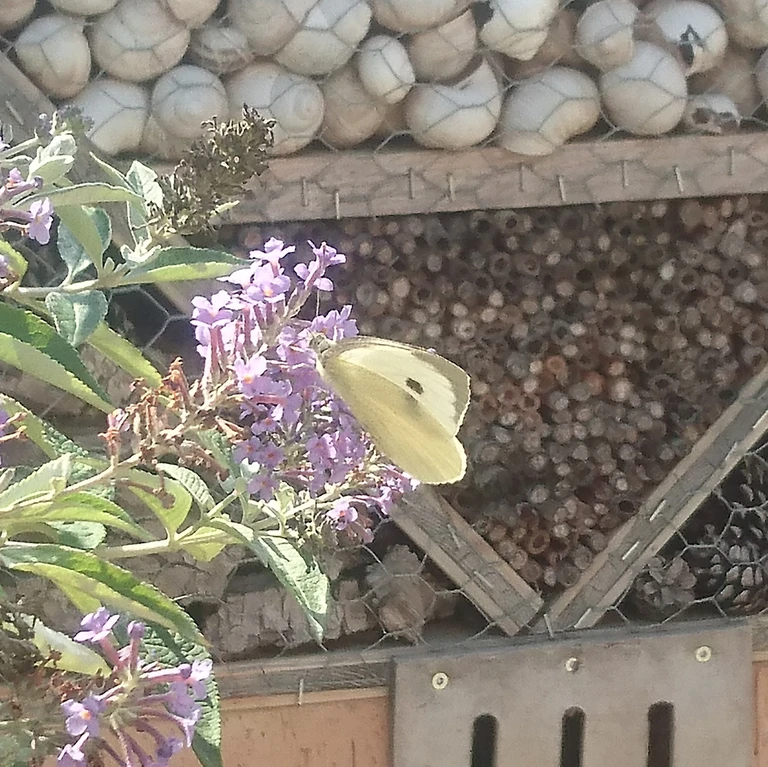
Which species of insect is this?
Pieris brassicae
